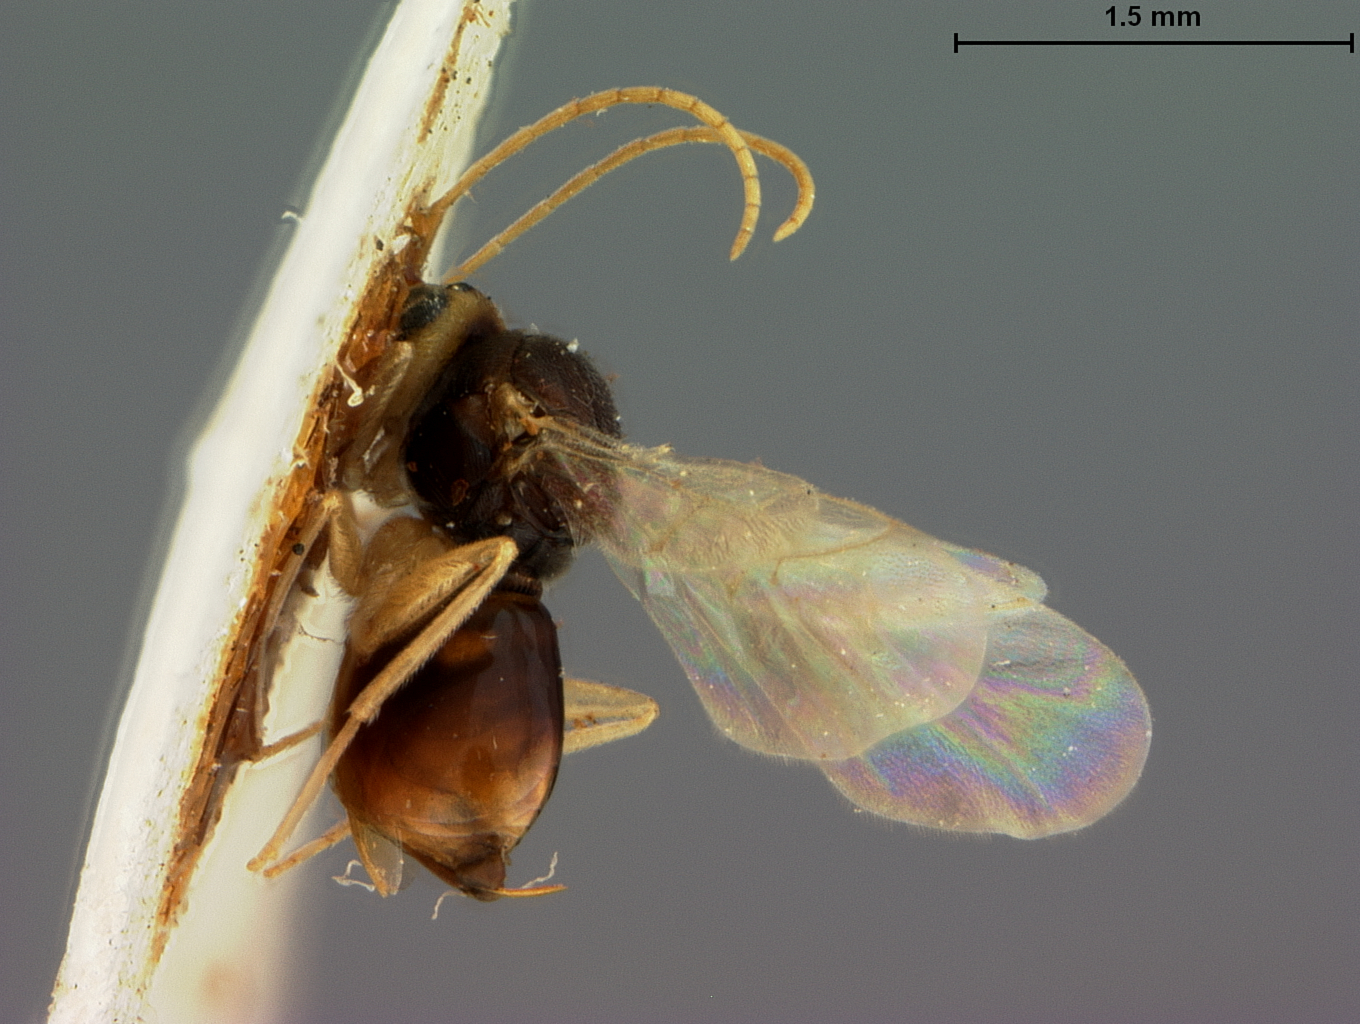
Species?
Cynips quercus-lana
